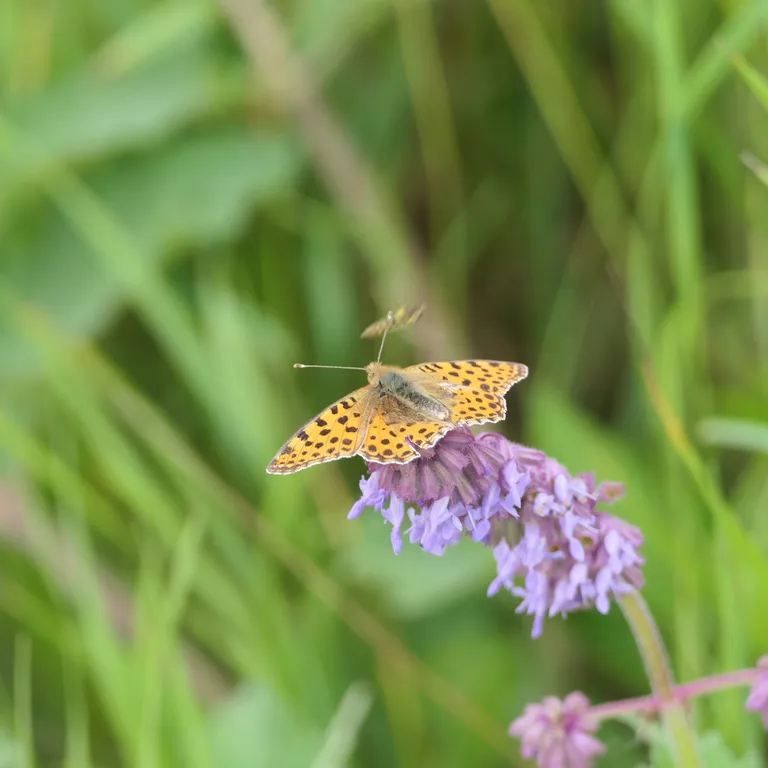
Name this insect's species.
Issoria lathonia
